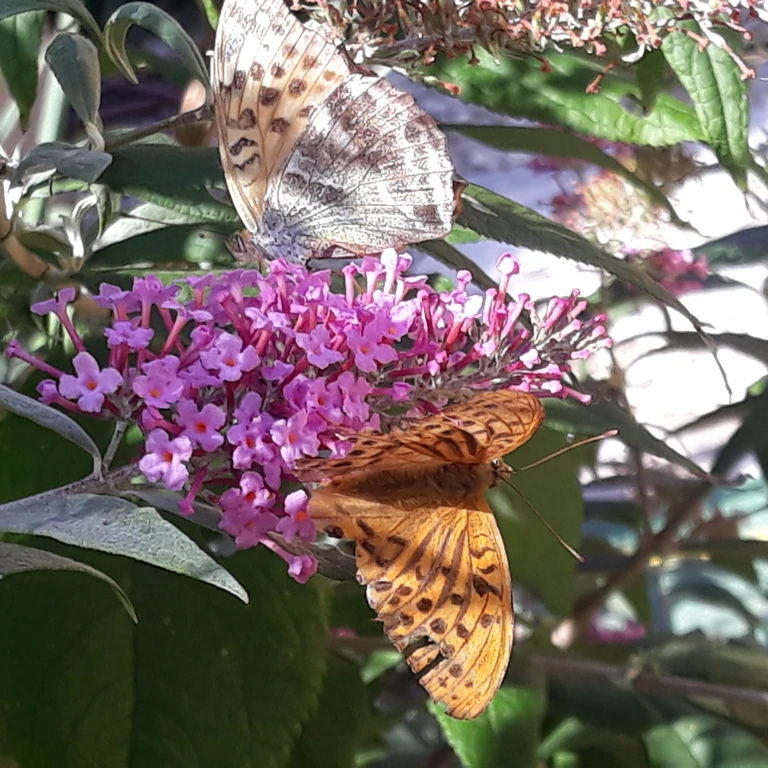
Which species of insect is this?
Argynnis paphia
